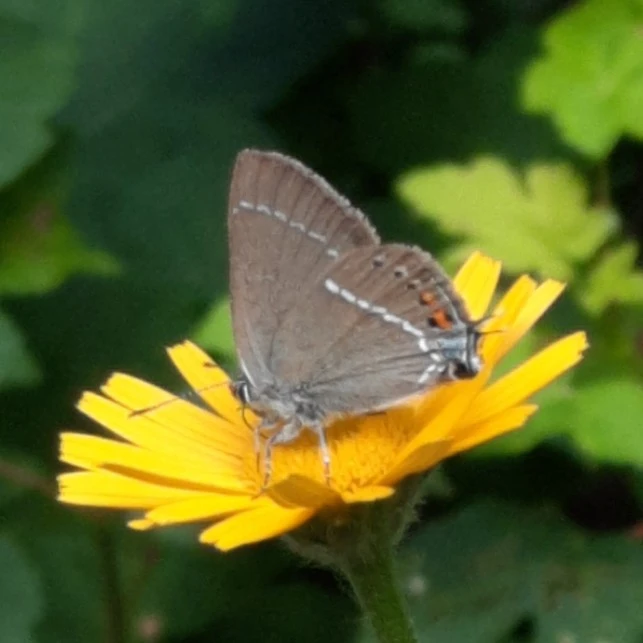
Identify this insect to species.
Satyrium spini (also Tuttiola spini)
